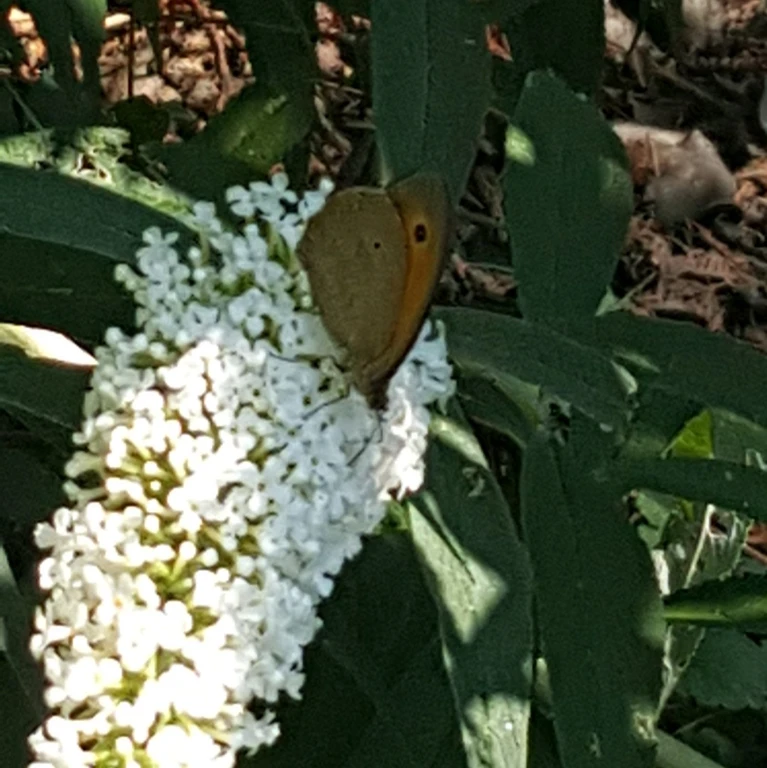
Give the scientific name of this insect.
Maniola jurtina
